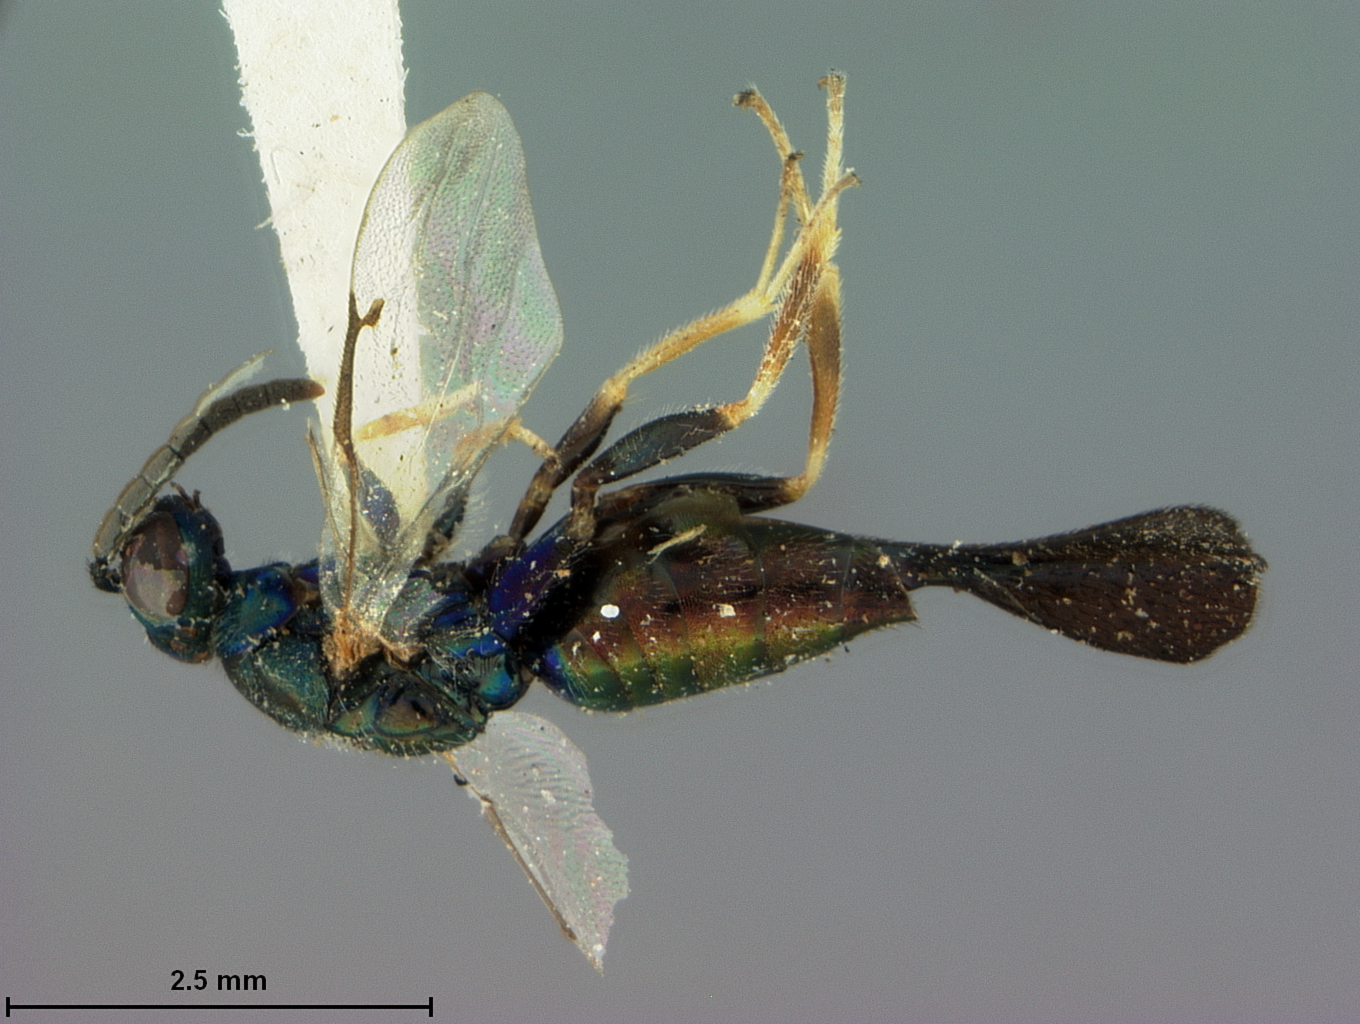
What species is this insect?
Dinoura auriventris
